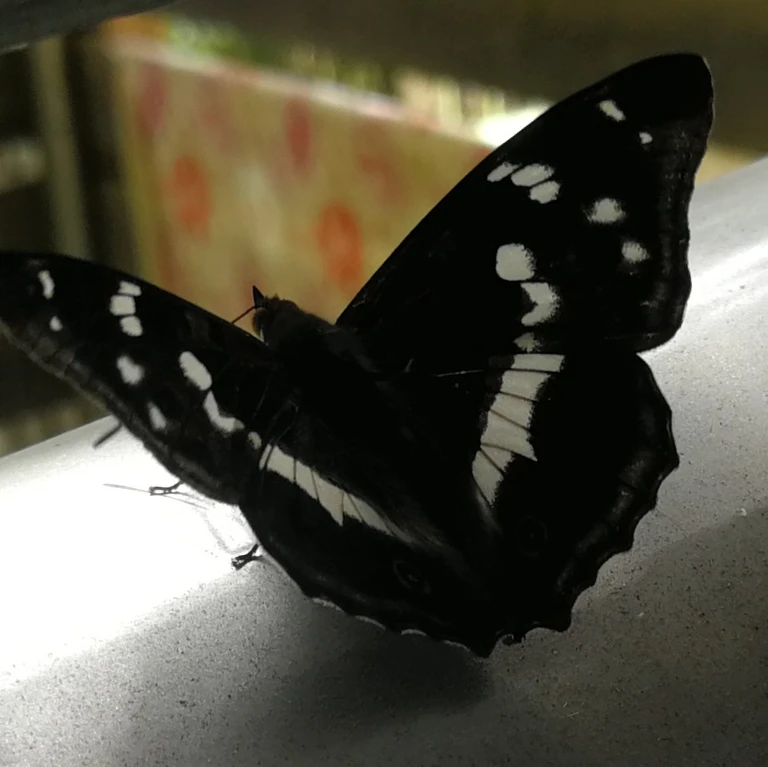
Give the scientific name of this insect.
Apatura iris
